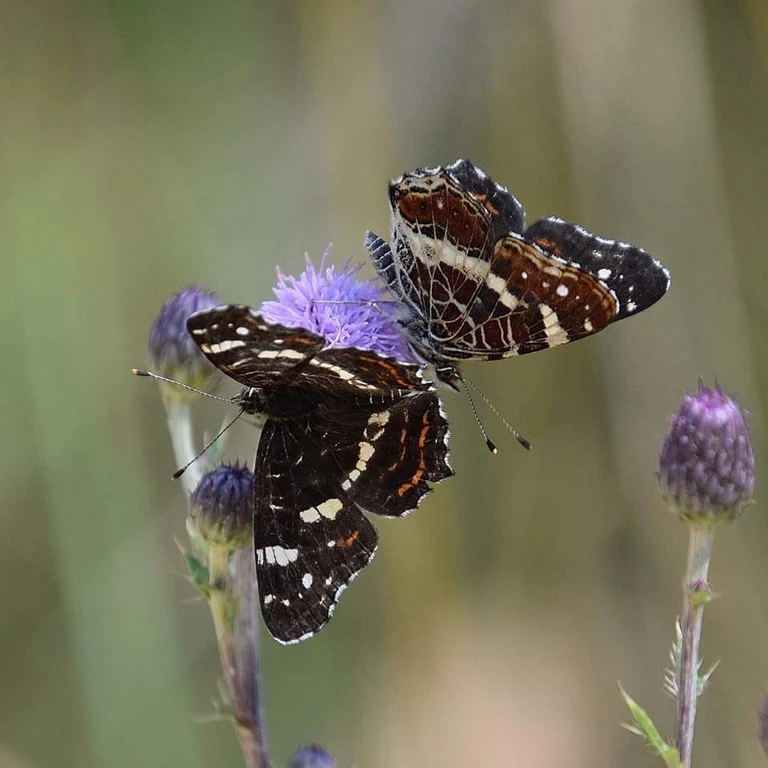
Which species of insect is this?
Araschnia levana
